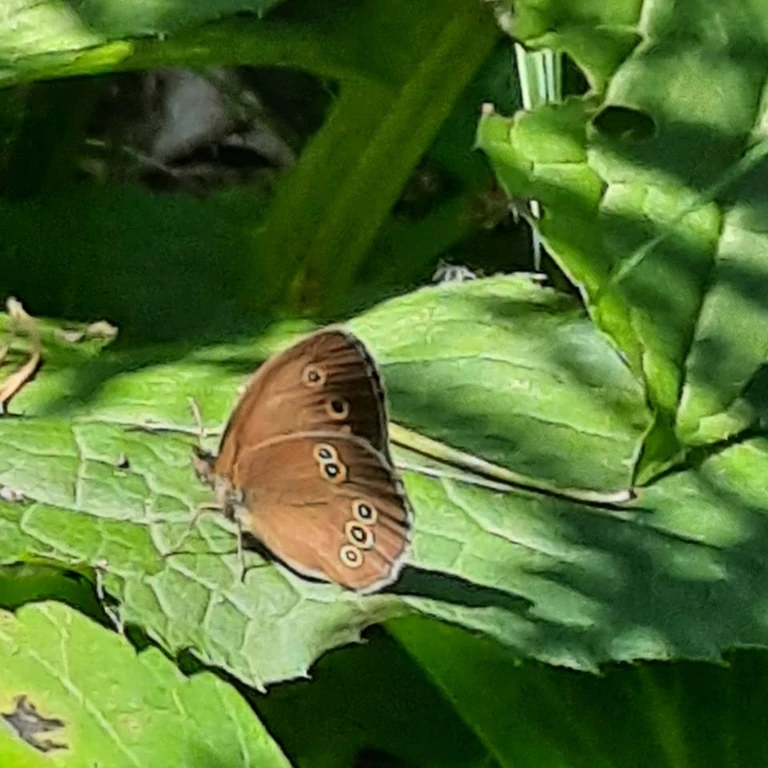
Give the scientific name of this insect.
Aphantopus hyperantus
